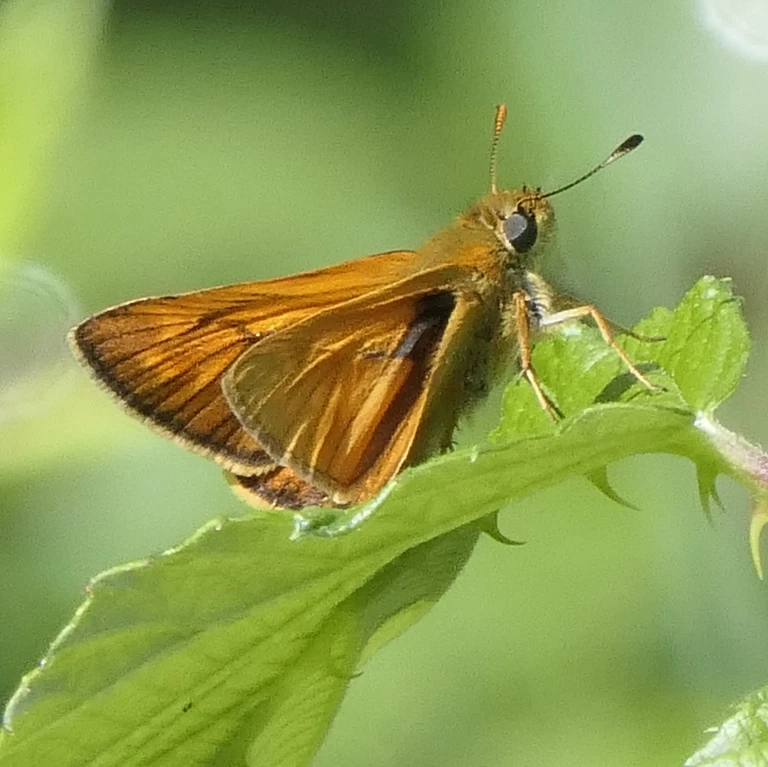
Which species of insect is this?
Ochlodes sylvanus (also Ochlodes venata)
